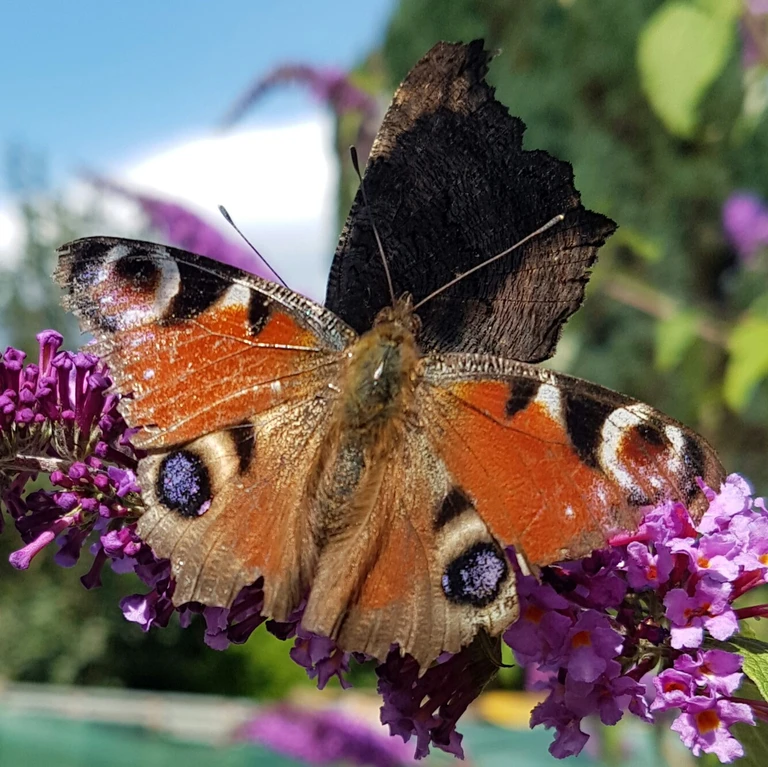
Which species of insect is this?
Aglais io
